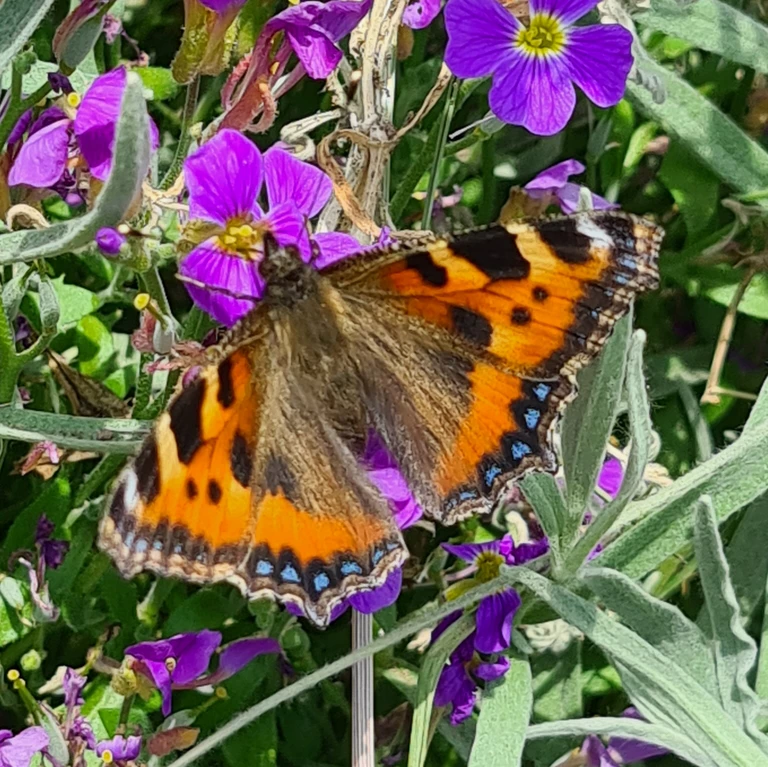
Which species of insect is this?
Aglais urticae
